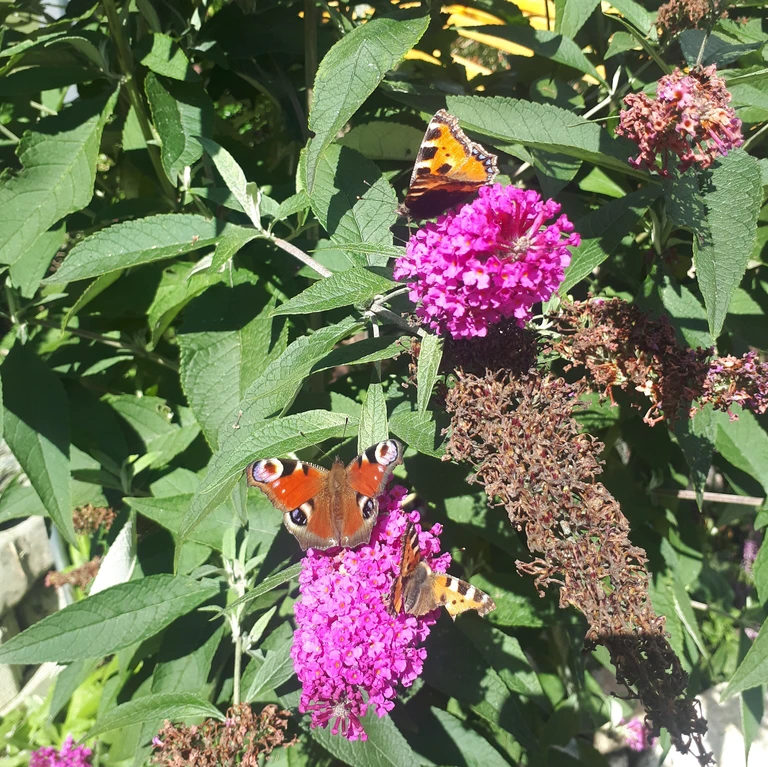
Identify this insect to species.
Aglais io
